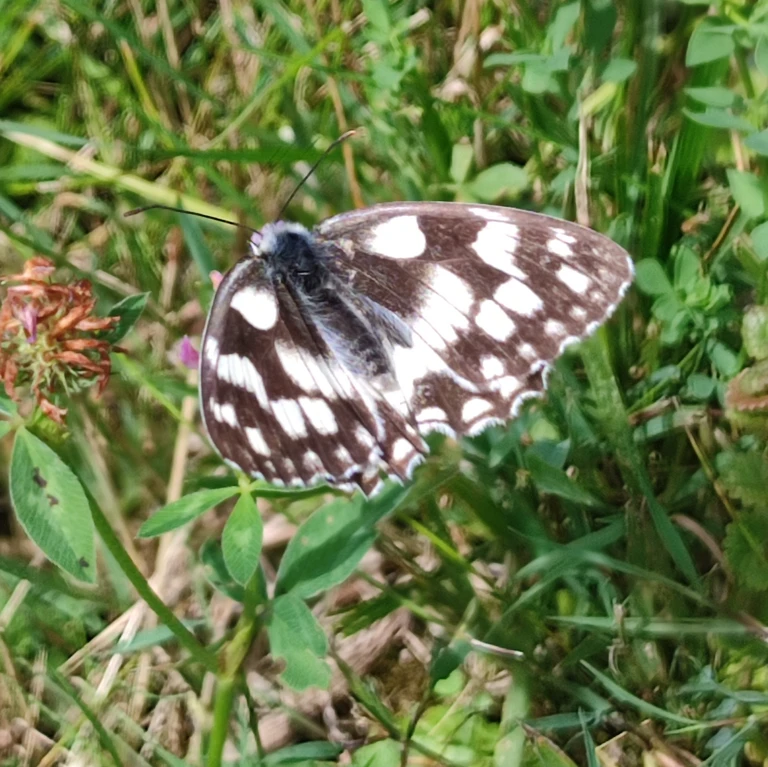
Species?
Melanargia galathea
